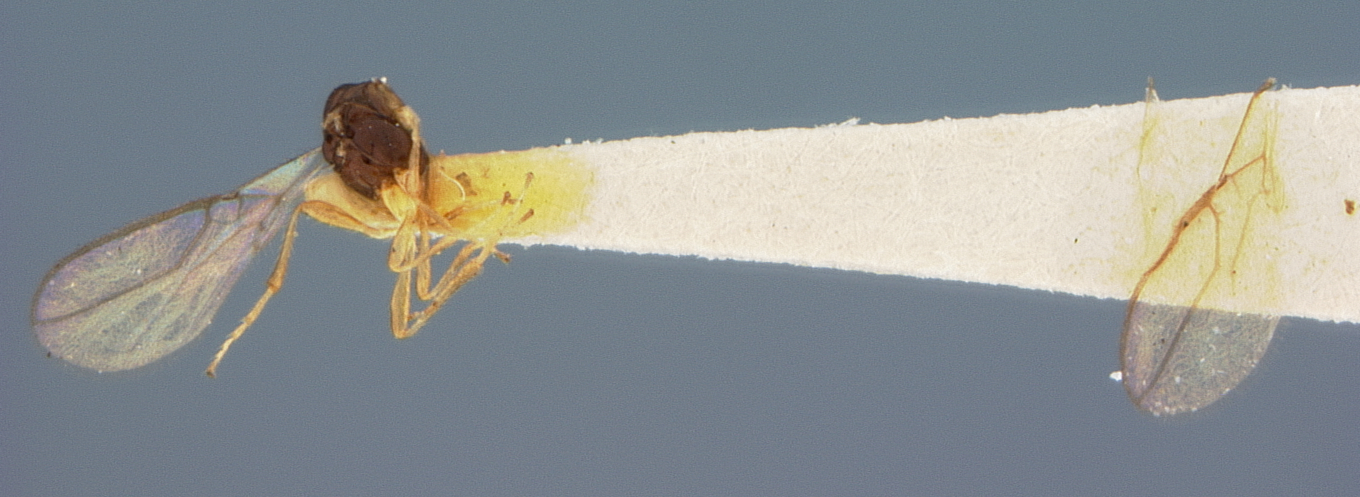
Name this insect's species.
Aspilota cultrata
